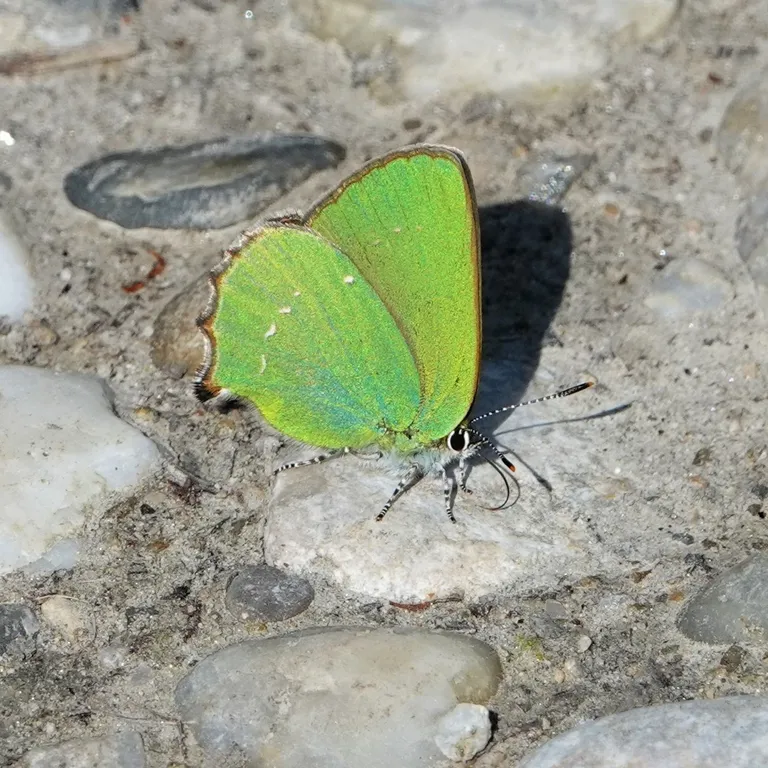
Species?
Callophrys rubi
